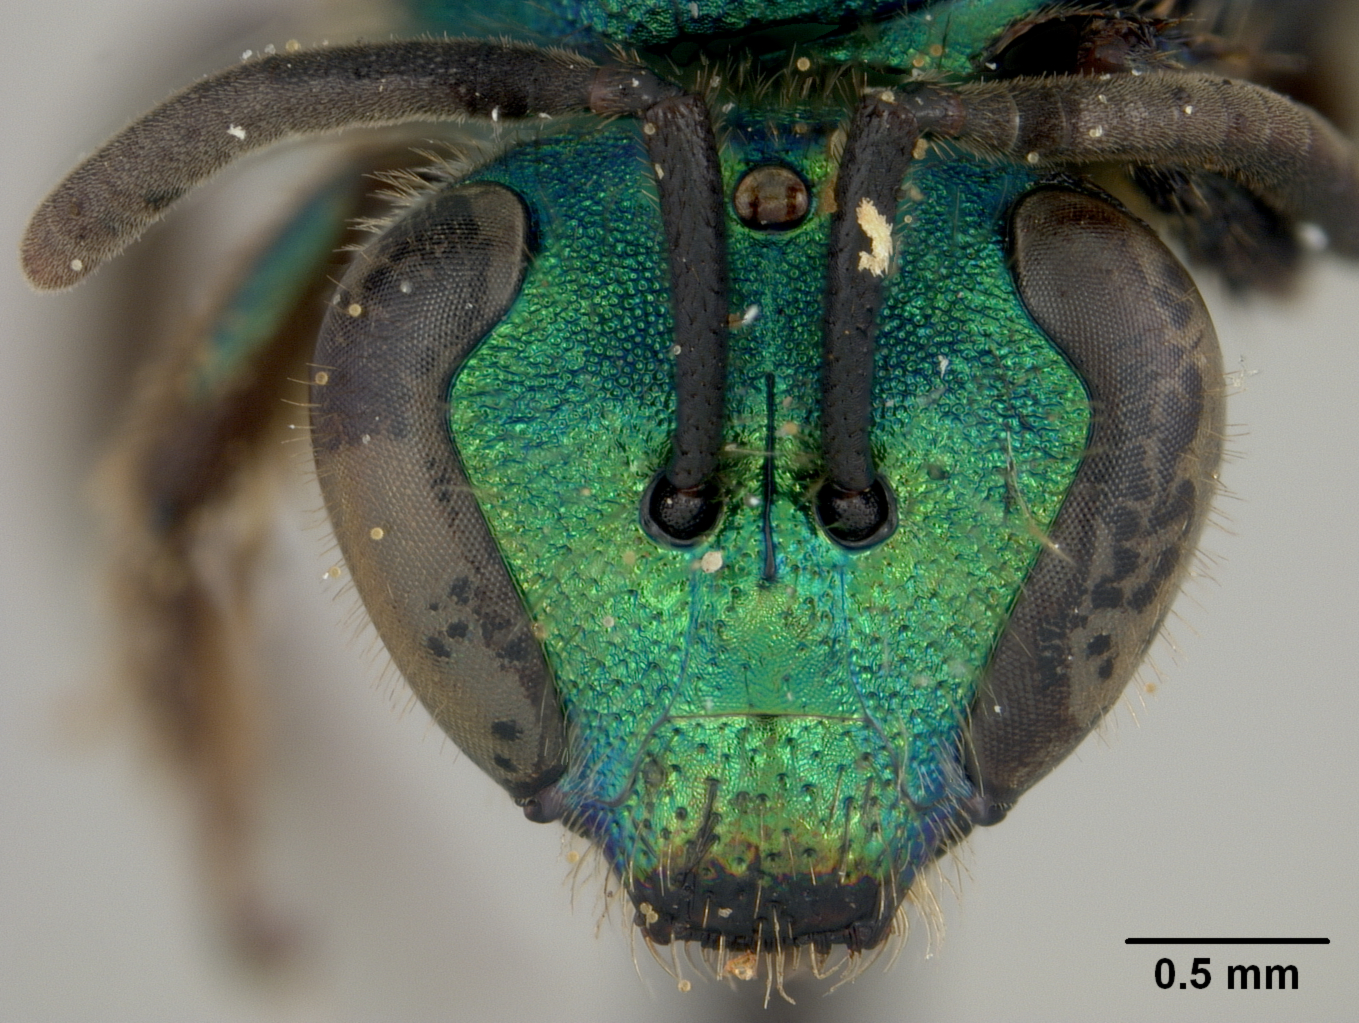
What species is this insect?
Augochlora cupreotincta
